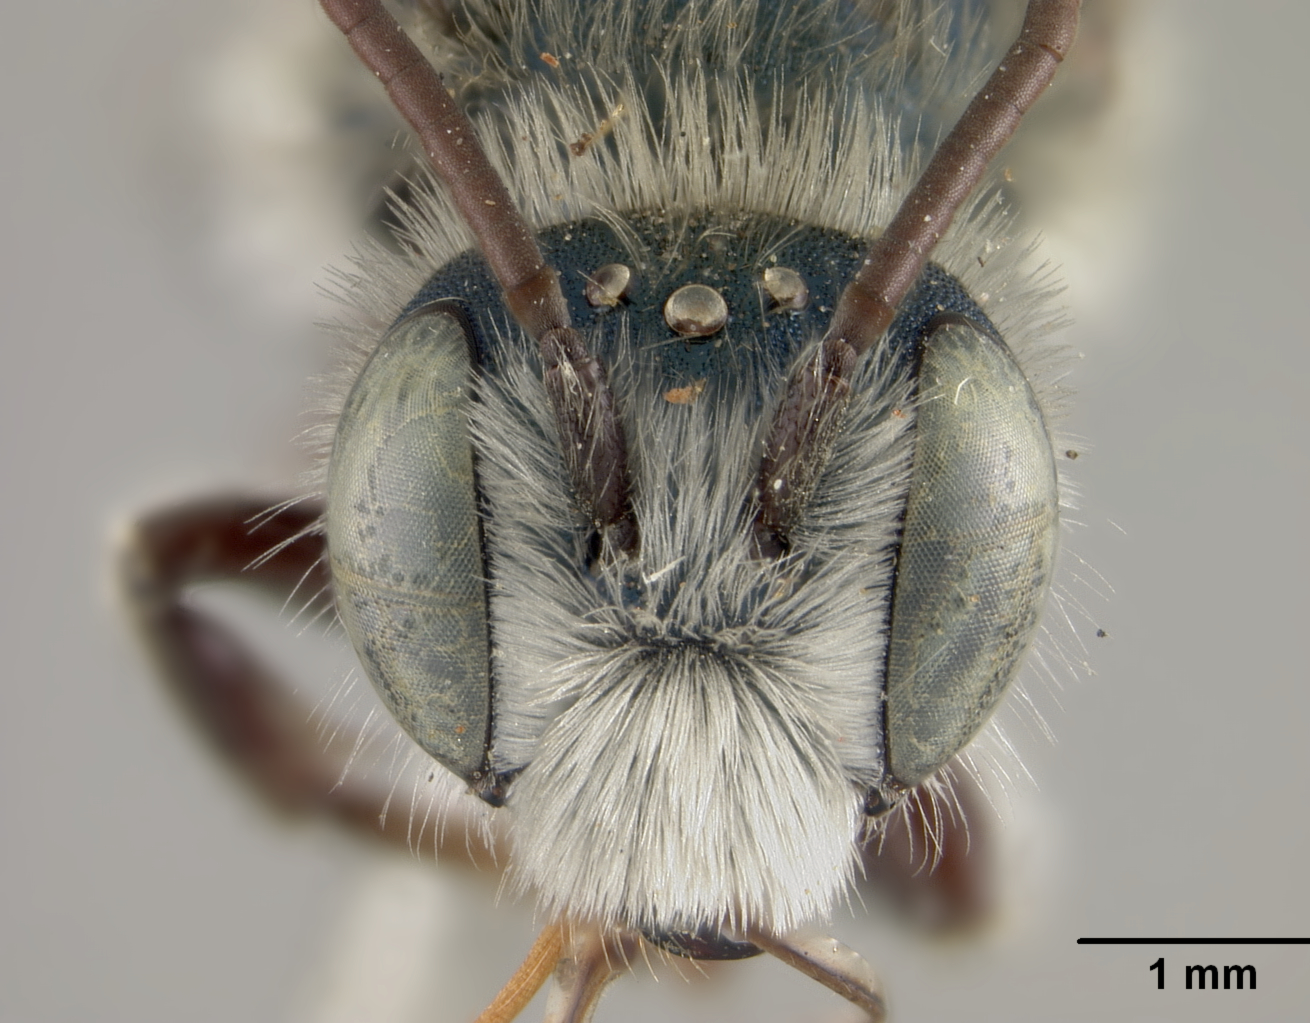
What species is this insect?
Osmia physariae
